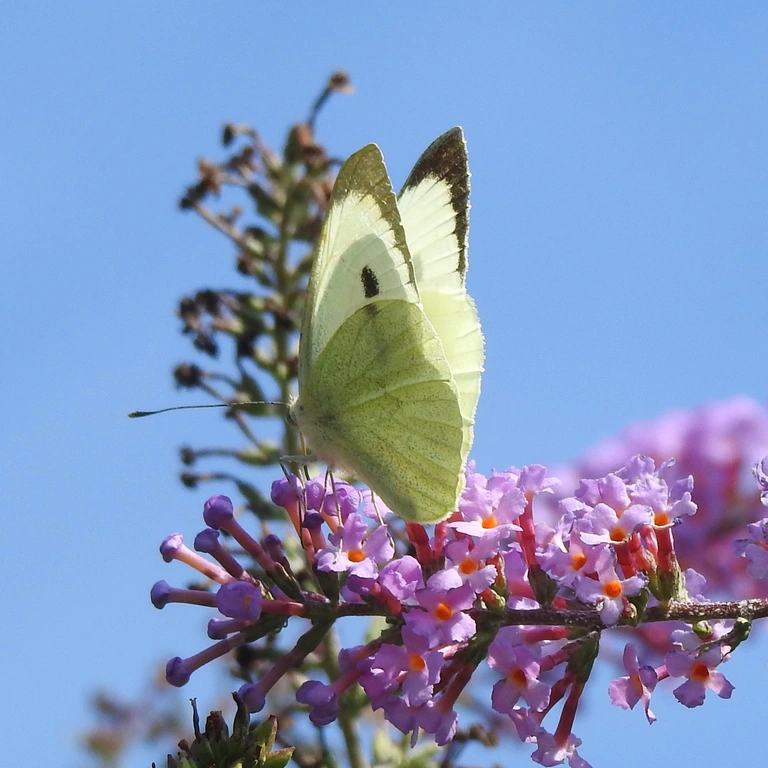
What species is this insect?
Pieris brassicae
